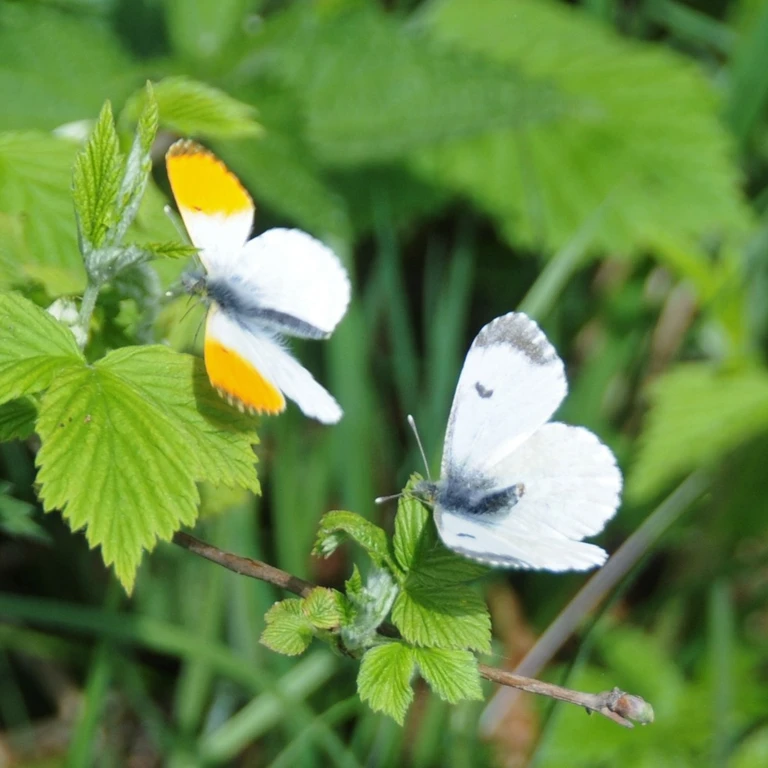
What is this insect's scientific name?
Anthocharis cardamines
